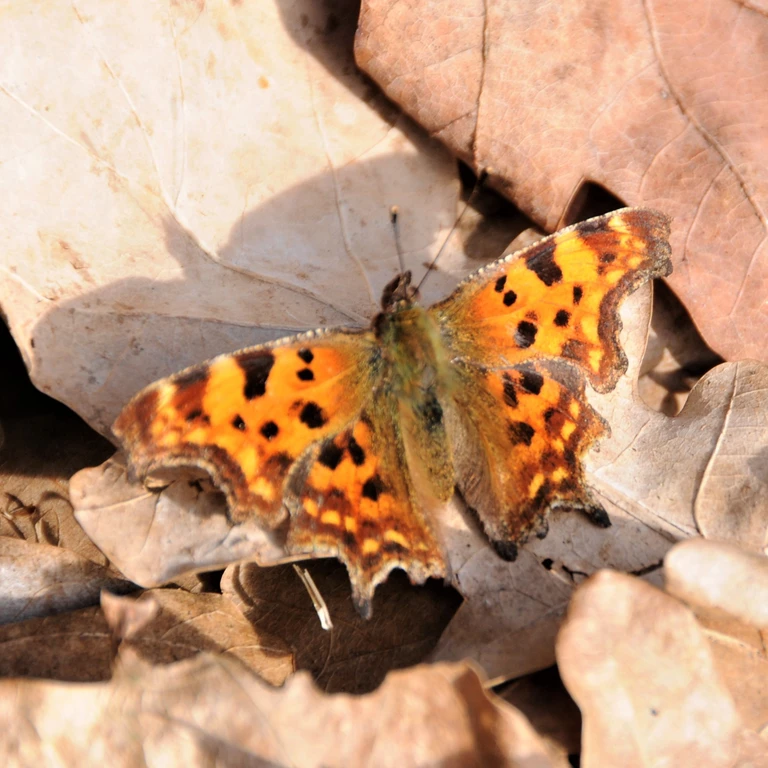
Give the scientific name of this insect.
Polygonia c-album
